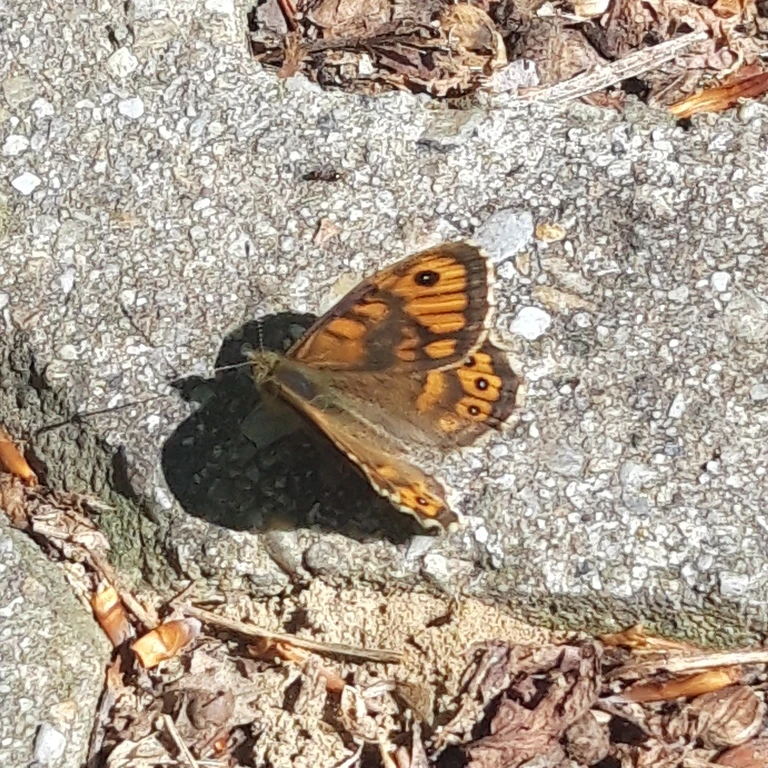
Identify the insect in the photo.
Lasiommata megera (also Pararge megera)
